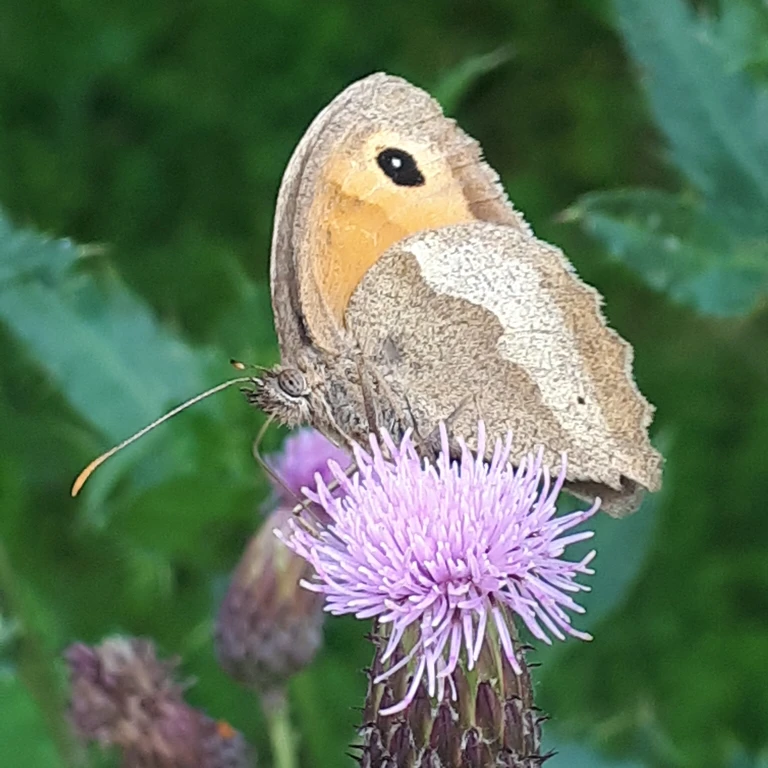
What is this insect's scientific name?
Maniola jurtina
